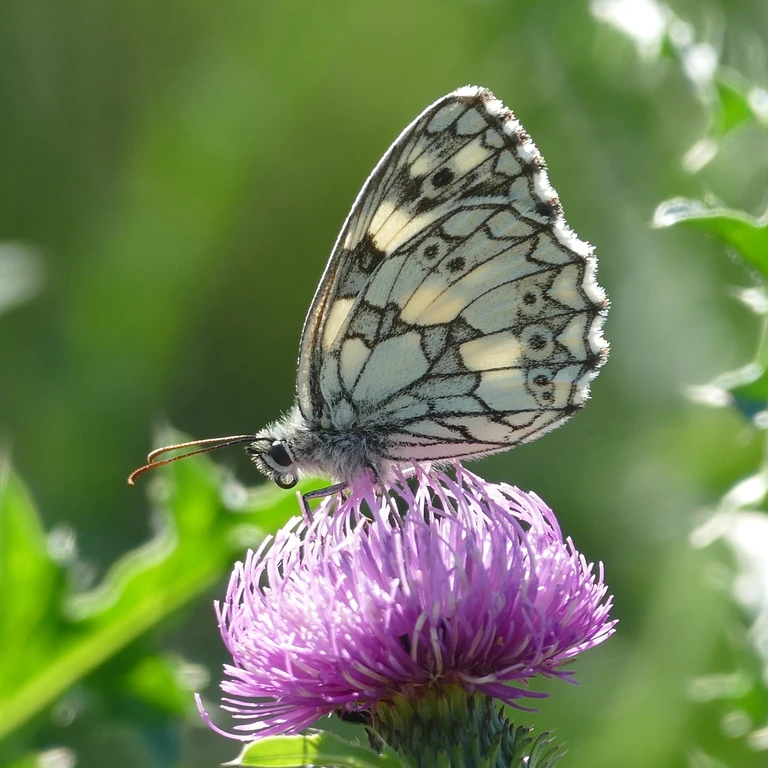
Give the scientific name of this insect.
Melanargia galathea
